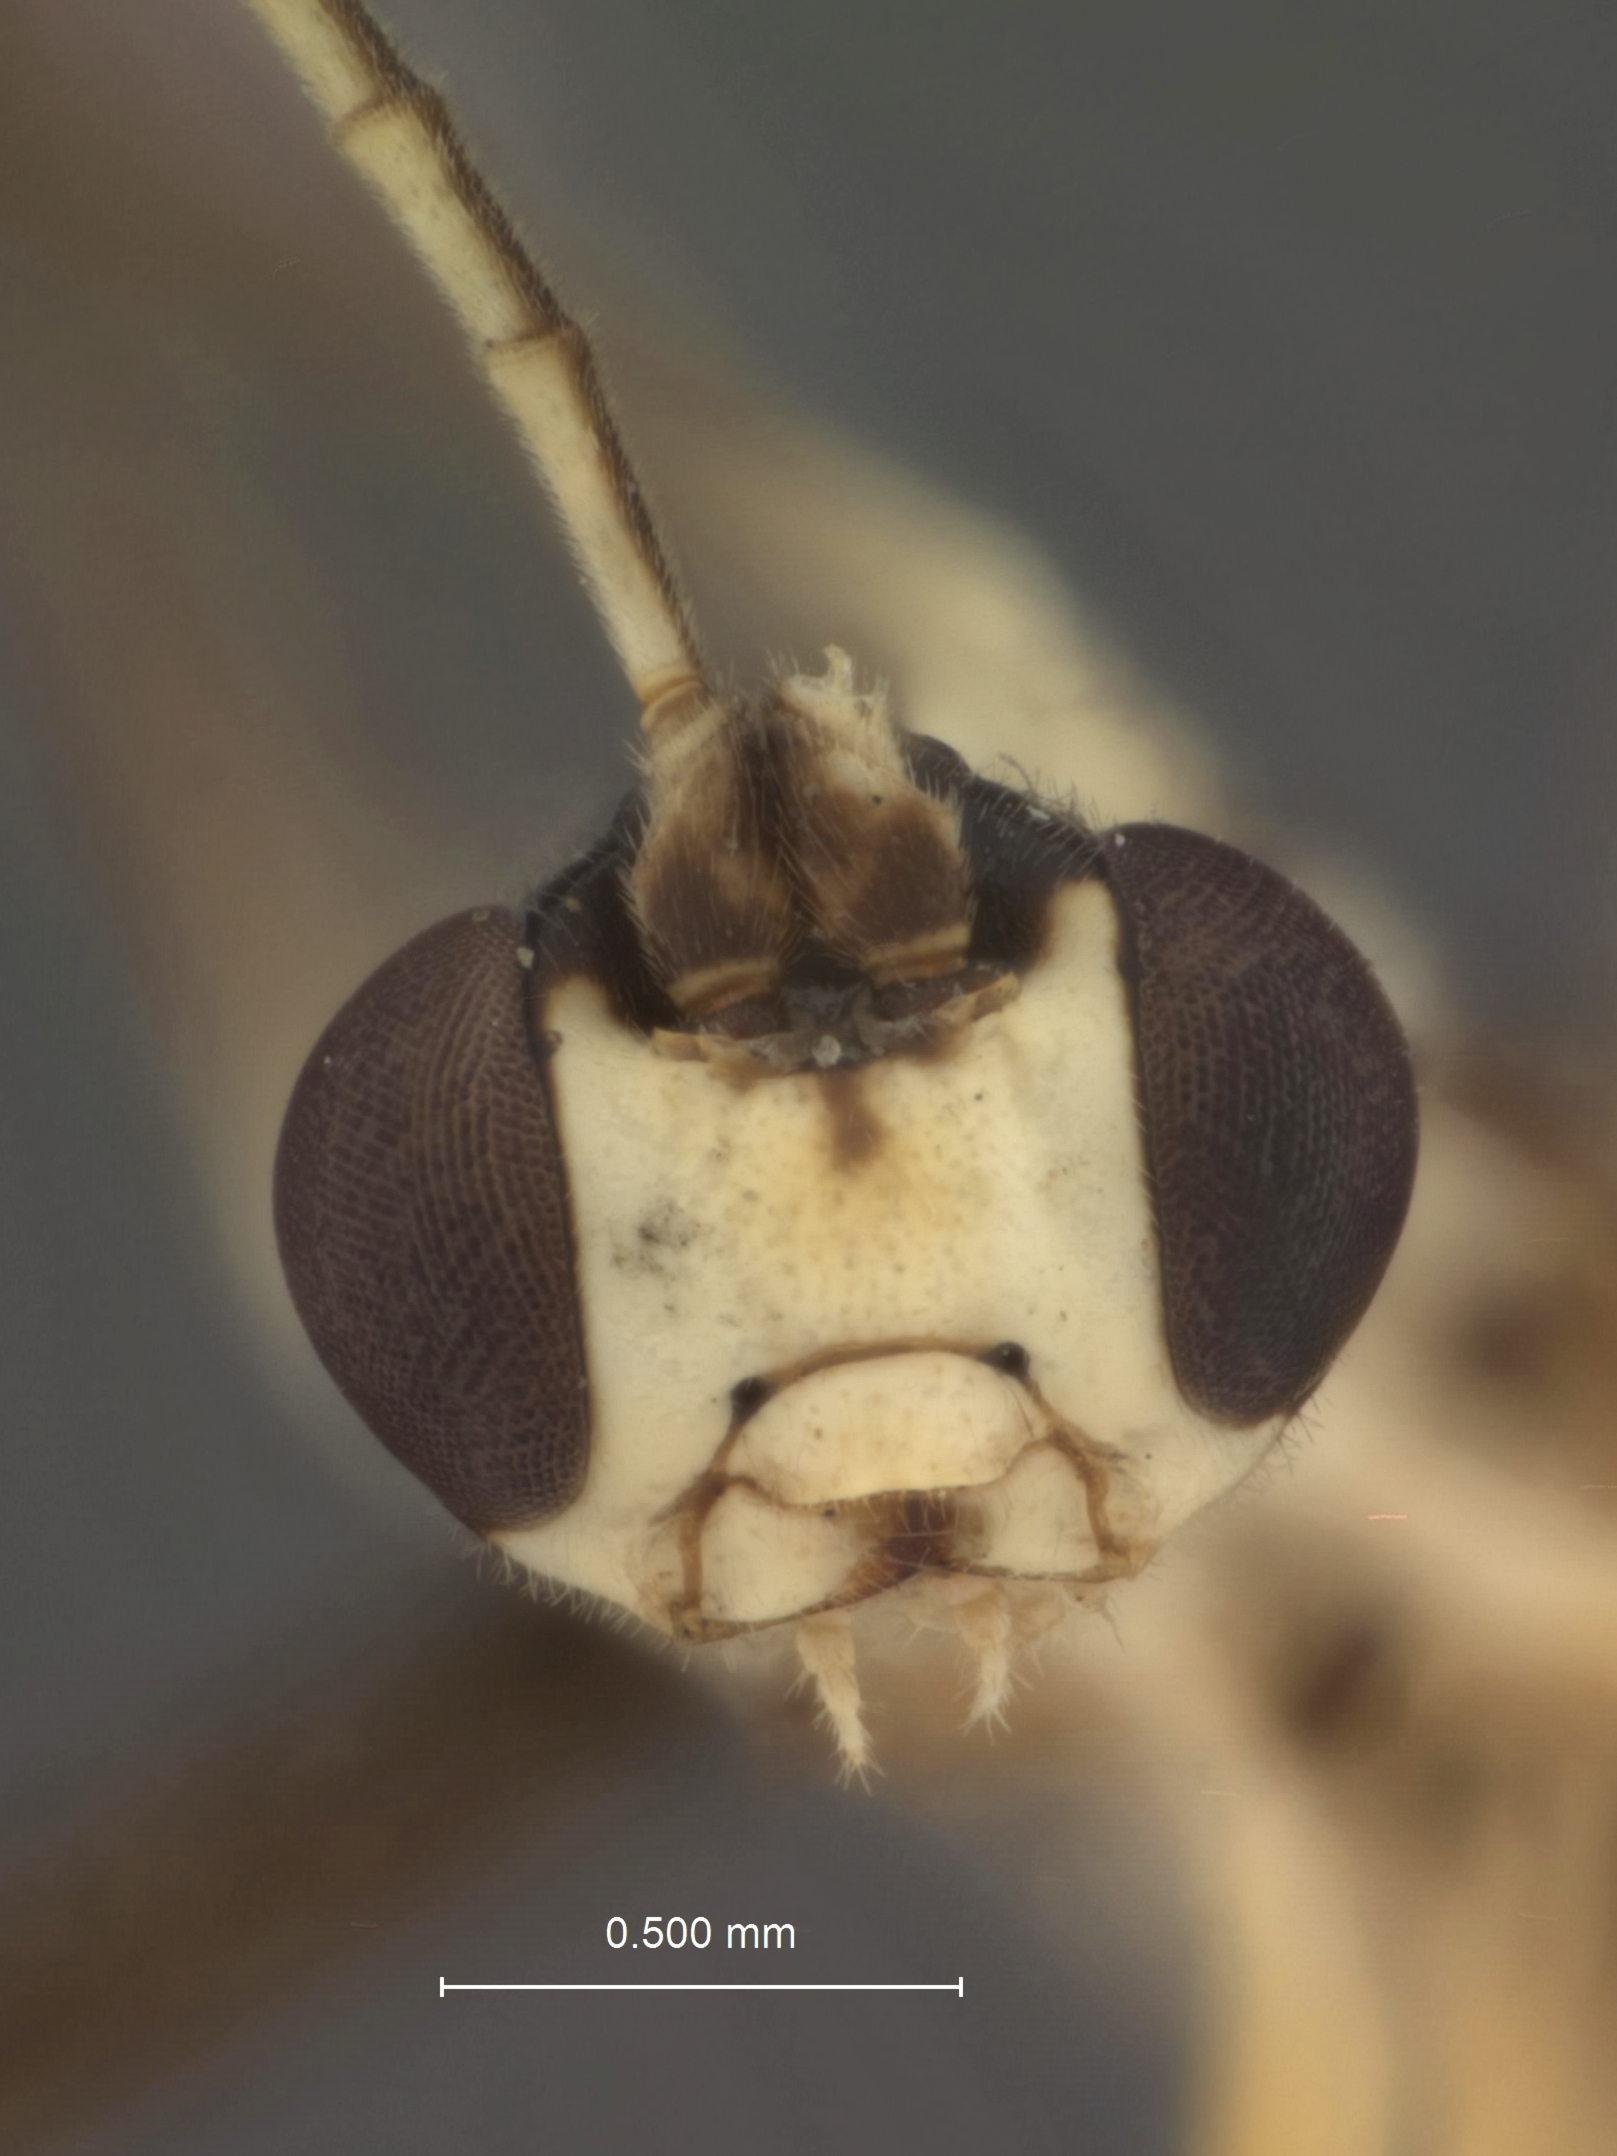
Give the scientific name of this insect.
Syrphoctonus foutsi
